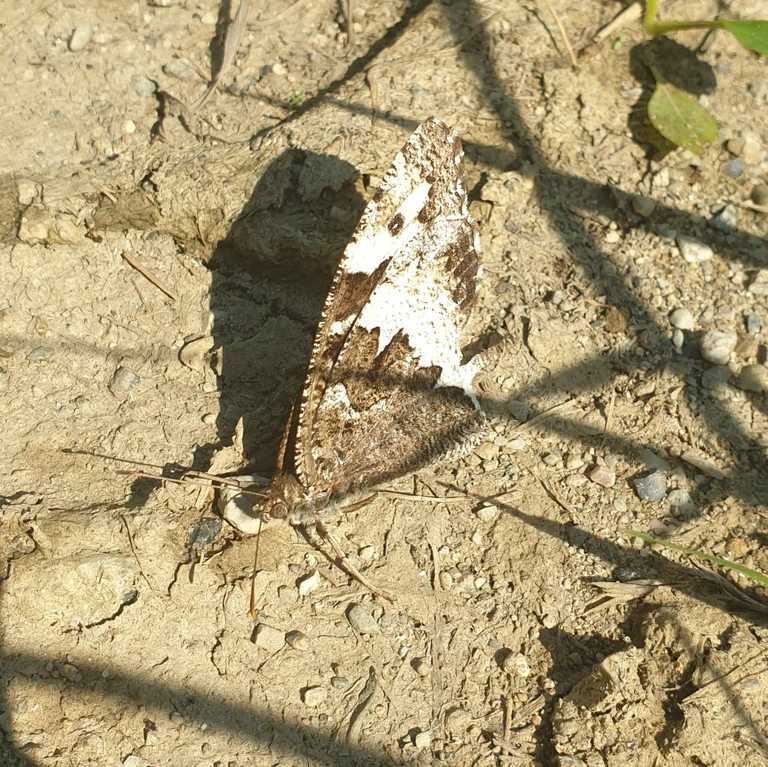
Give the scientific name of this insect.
Brintesia circe
